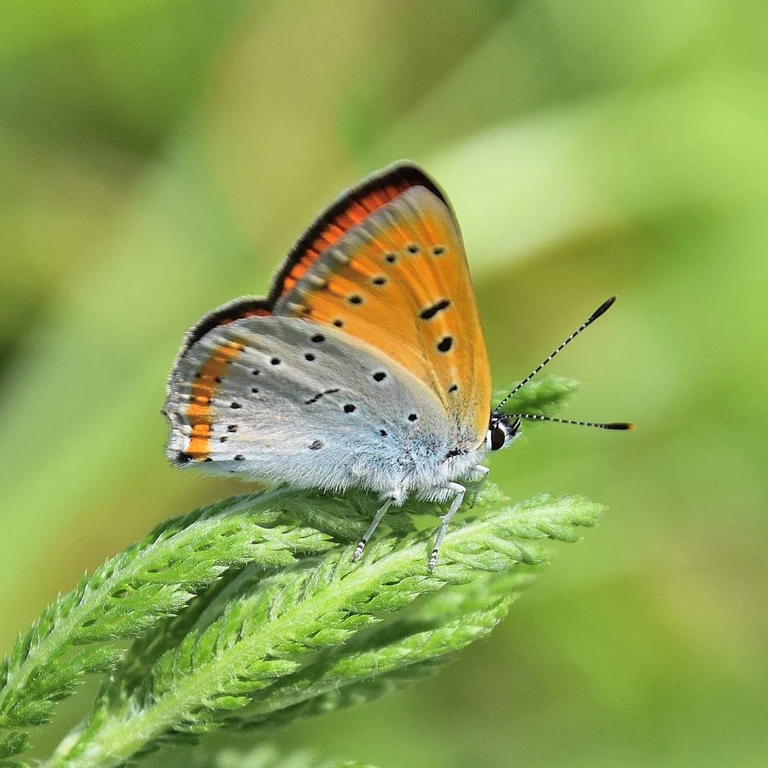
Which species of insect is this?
Lycaena dispar
